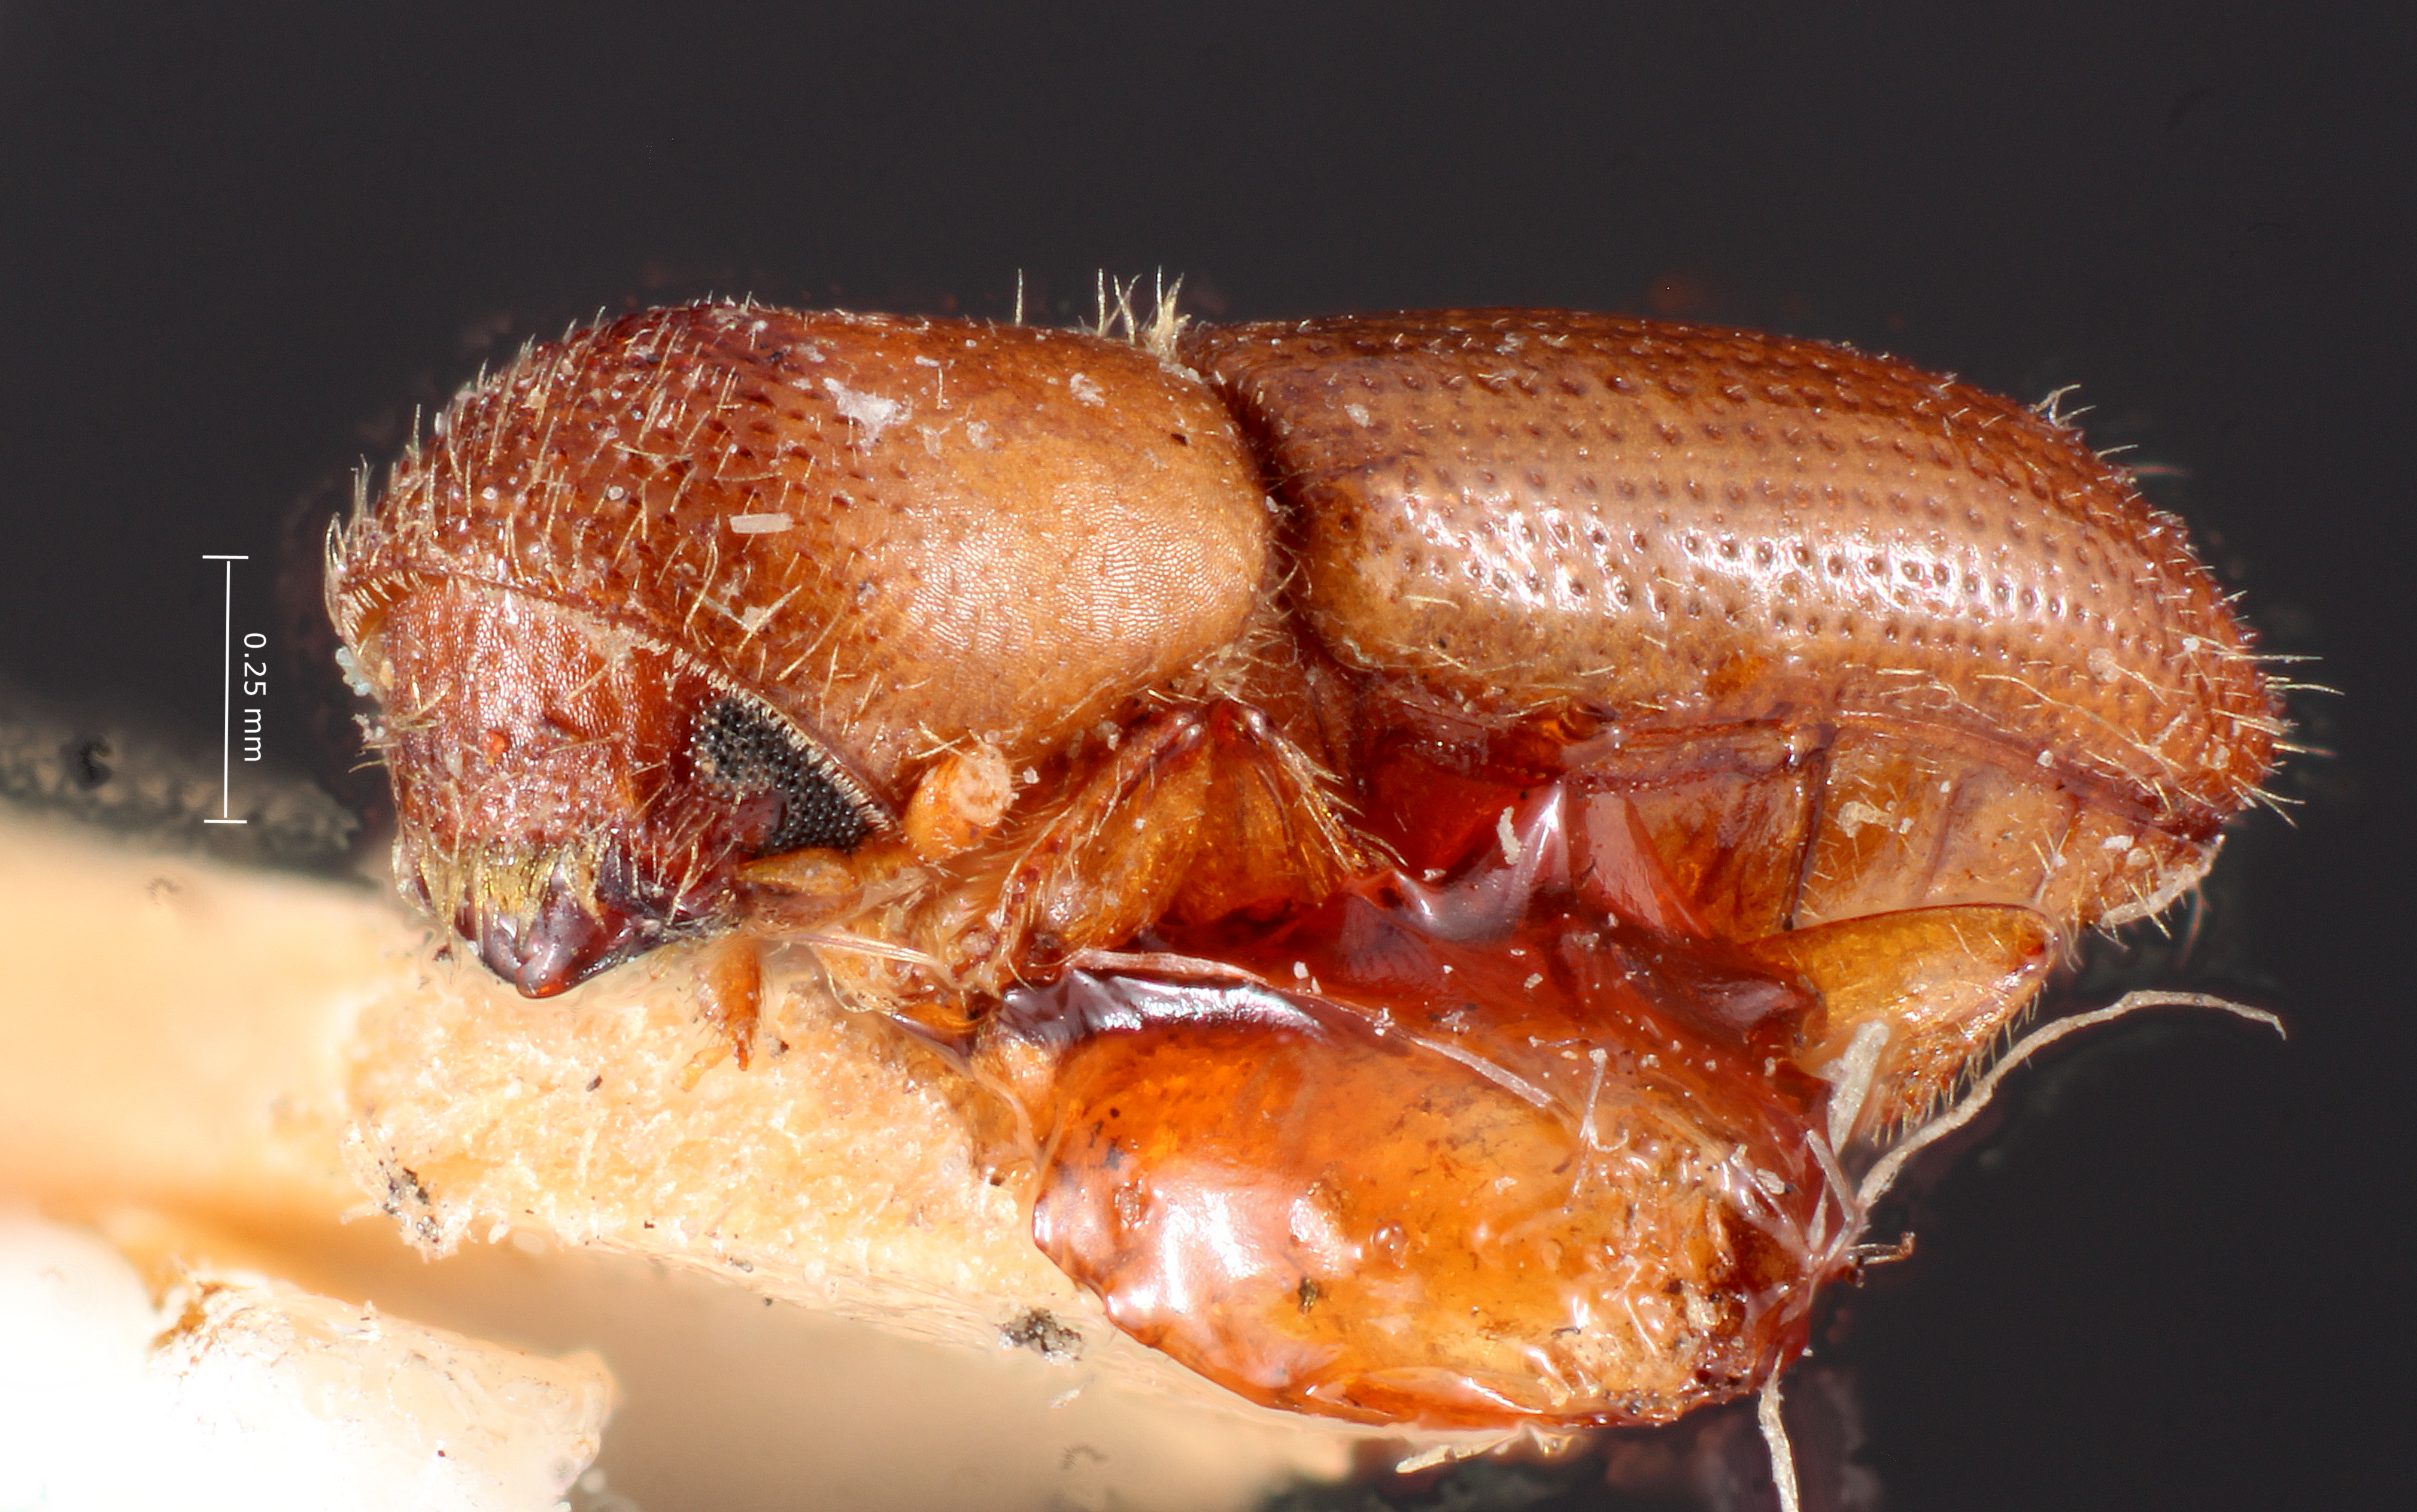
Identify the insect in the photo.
Xyleborinus floridensis (also Xyleborus floridensis)
